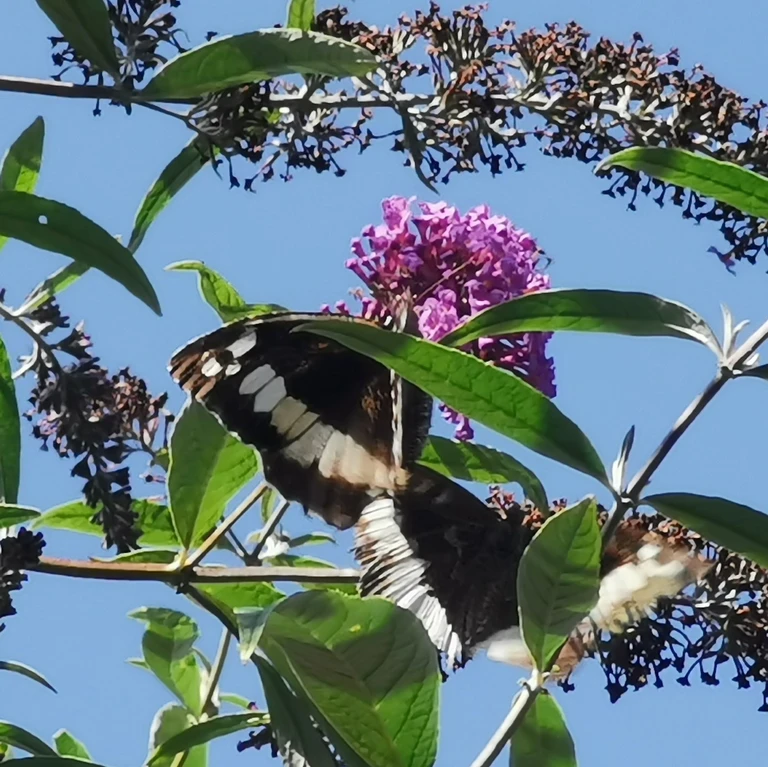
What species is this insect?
Brintesia circe
